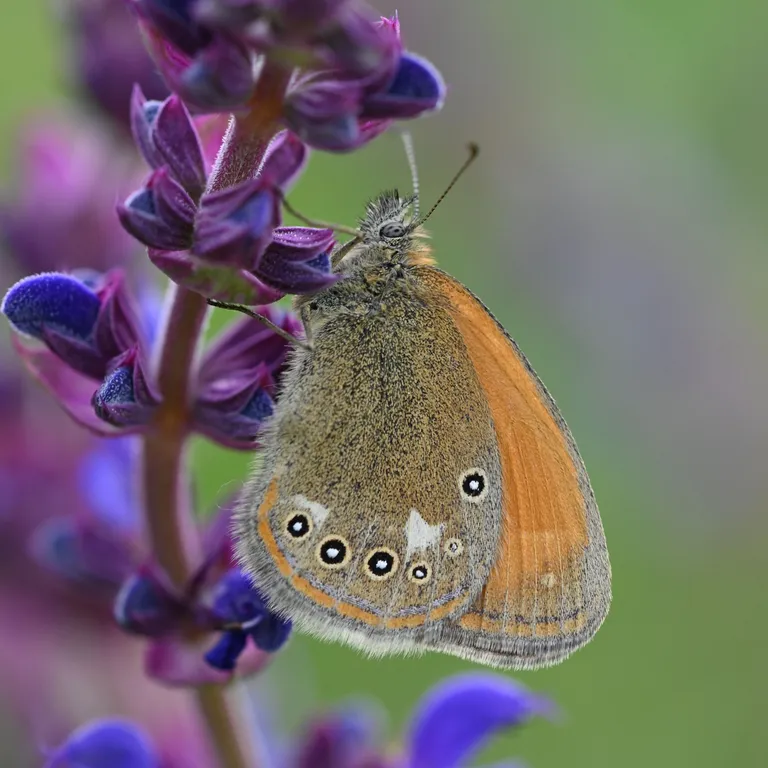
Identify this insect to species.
Coenonympha glycerion (also Coenonympha iphis)
